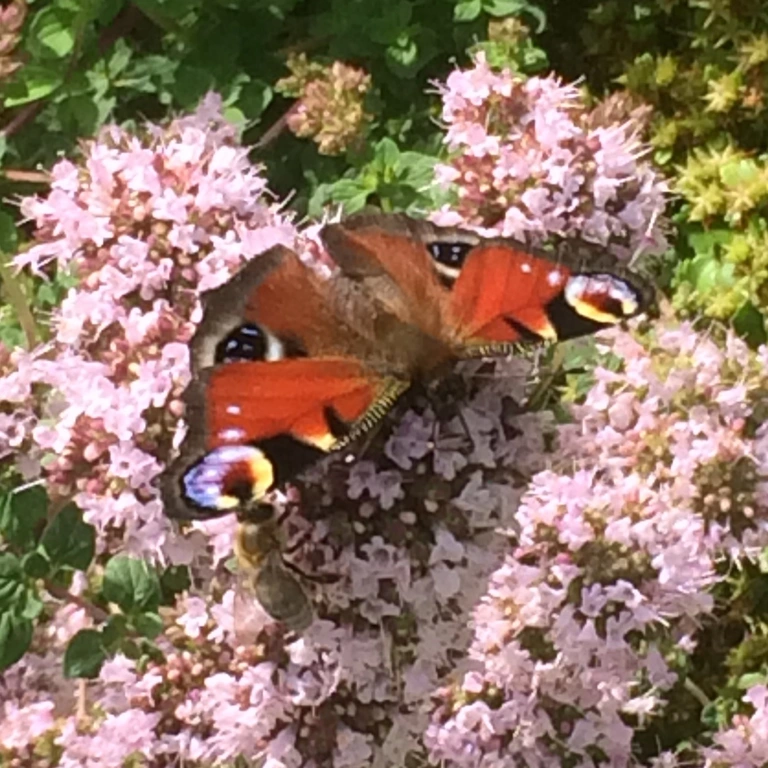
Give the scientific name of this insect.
Aglais io
